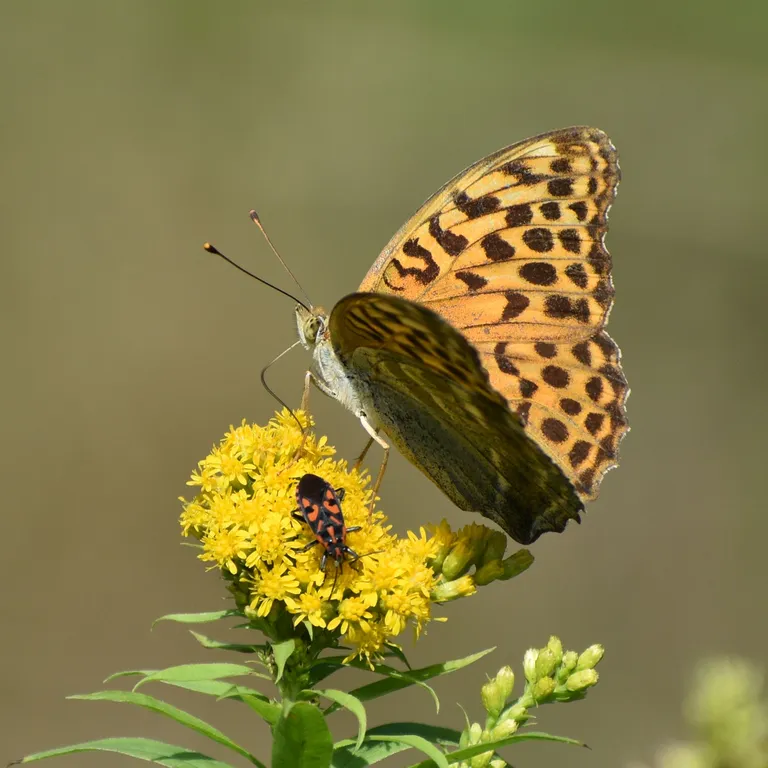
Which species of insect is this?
Argynnis paphia
